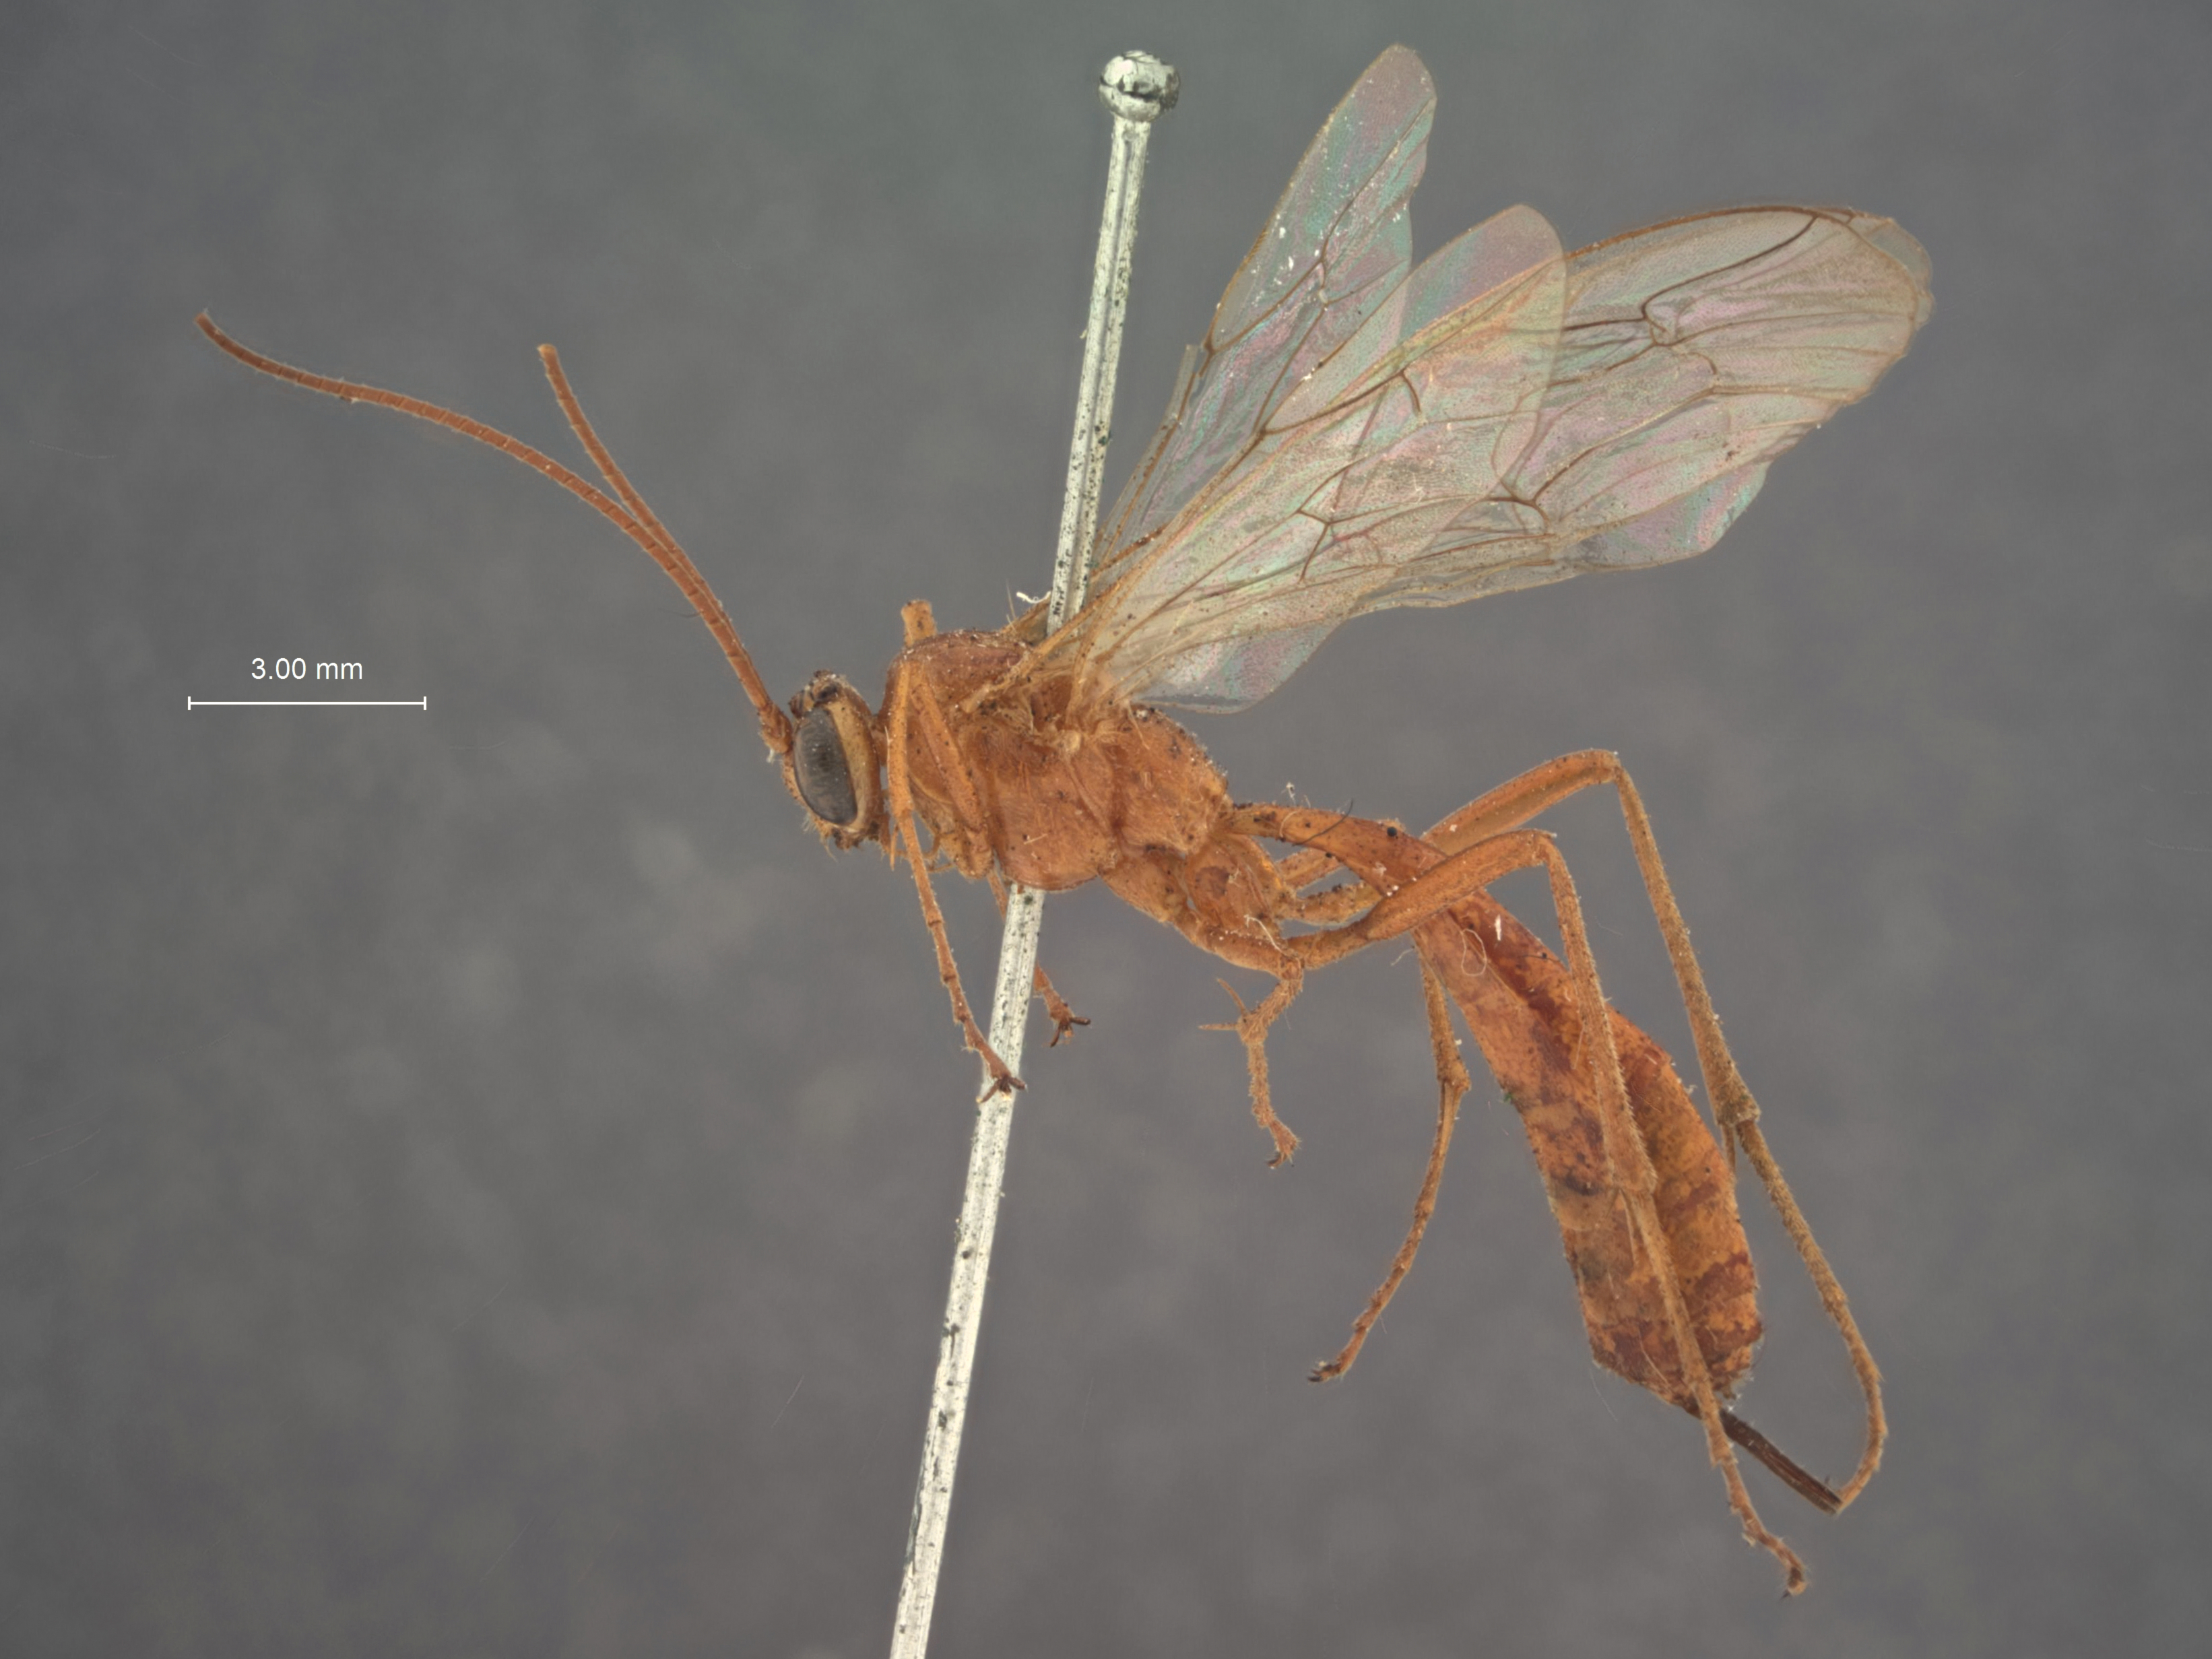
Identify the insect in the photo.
Paniscus spinipes
